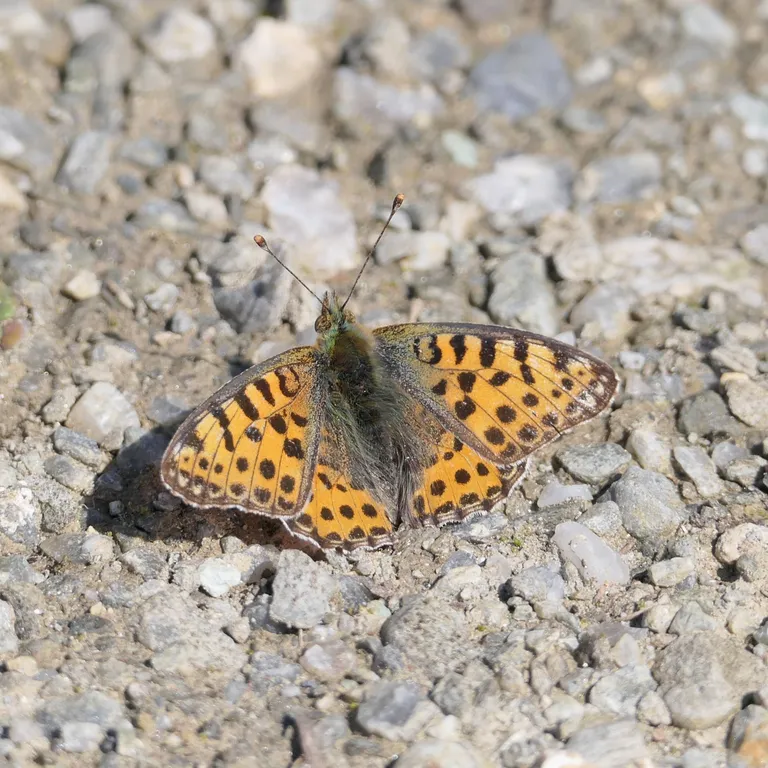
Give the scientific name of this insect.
Issoria lathonia
